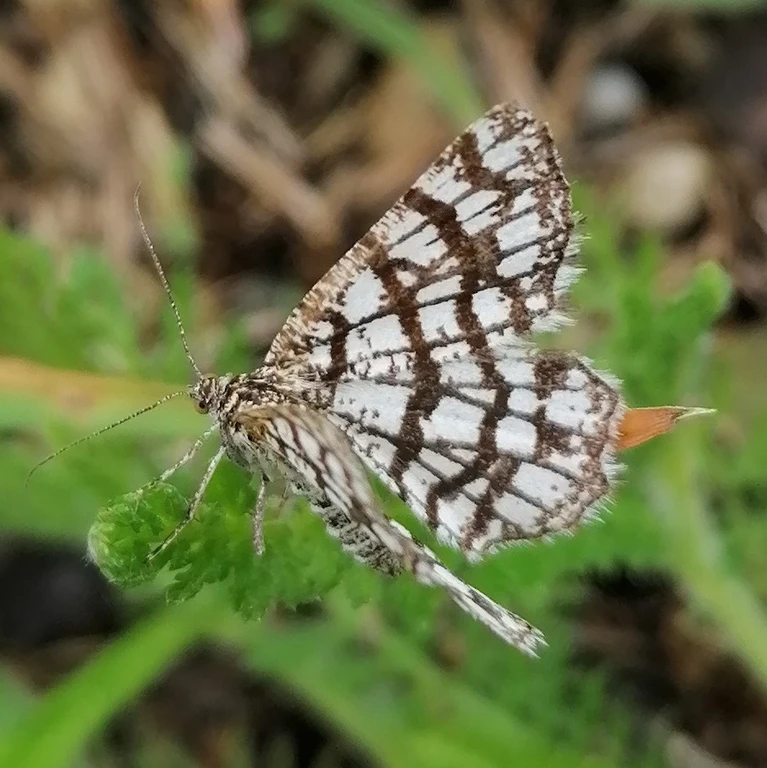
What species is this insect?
Chiasmia clathrata
